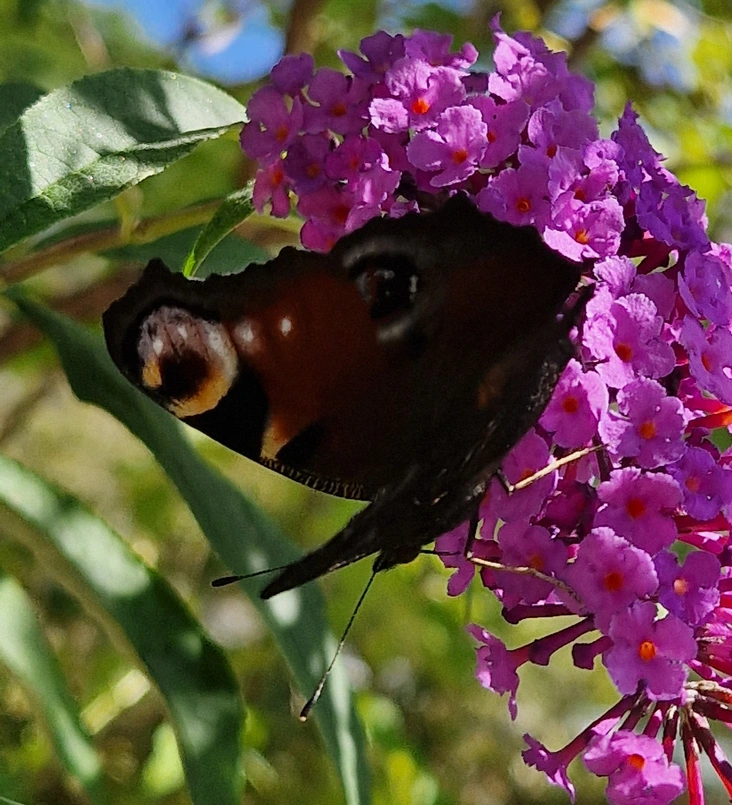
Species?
Aglais io
